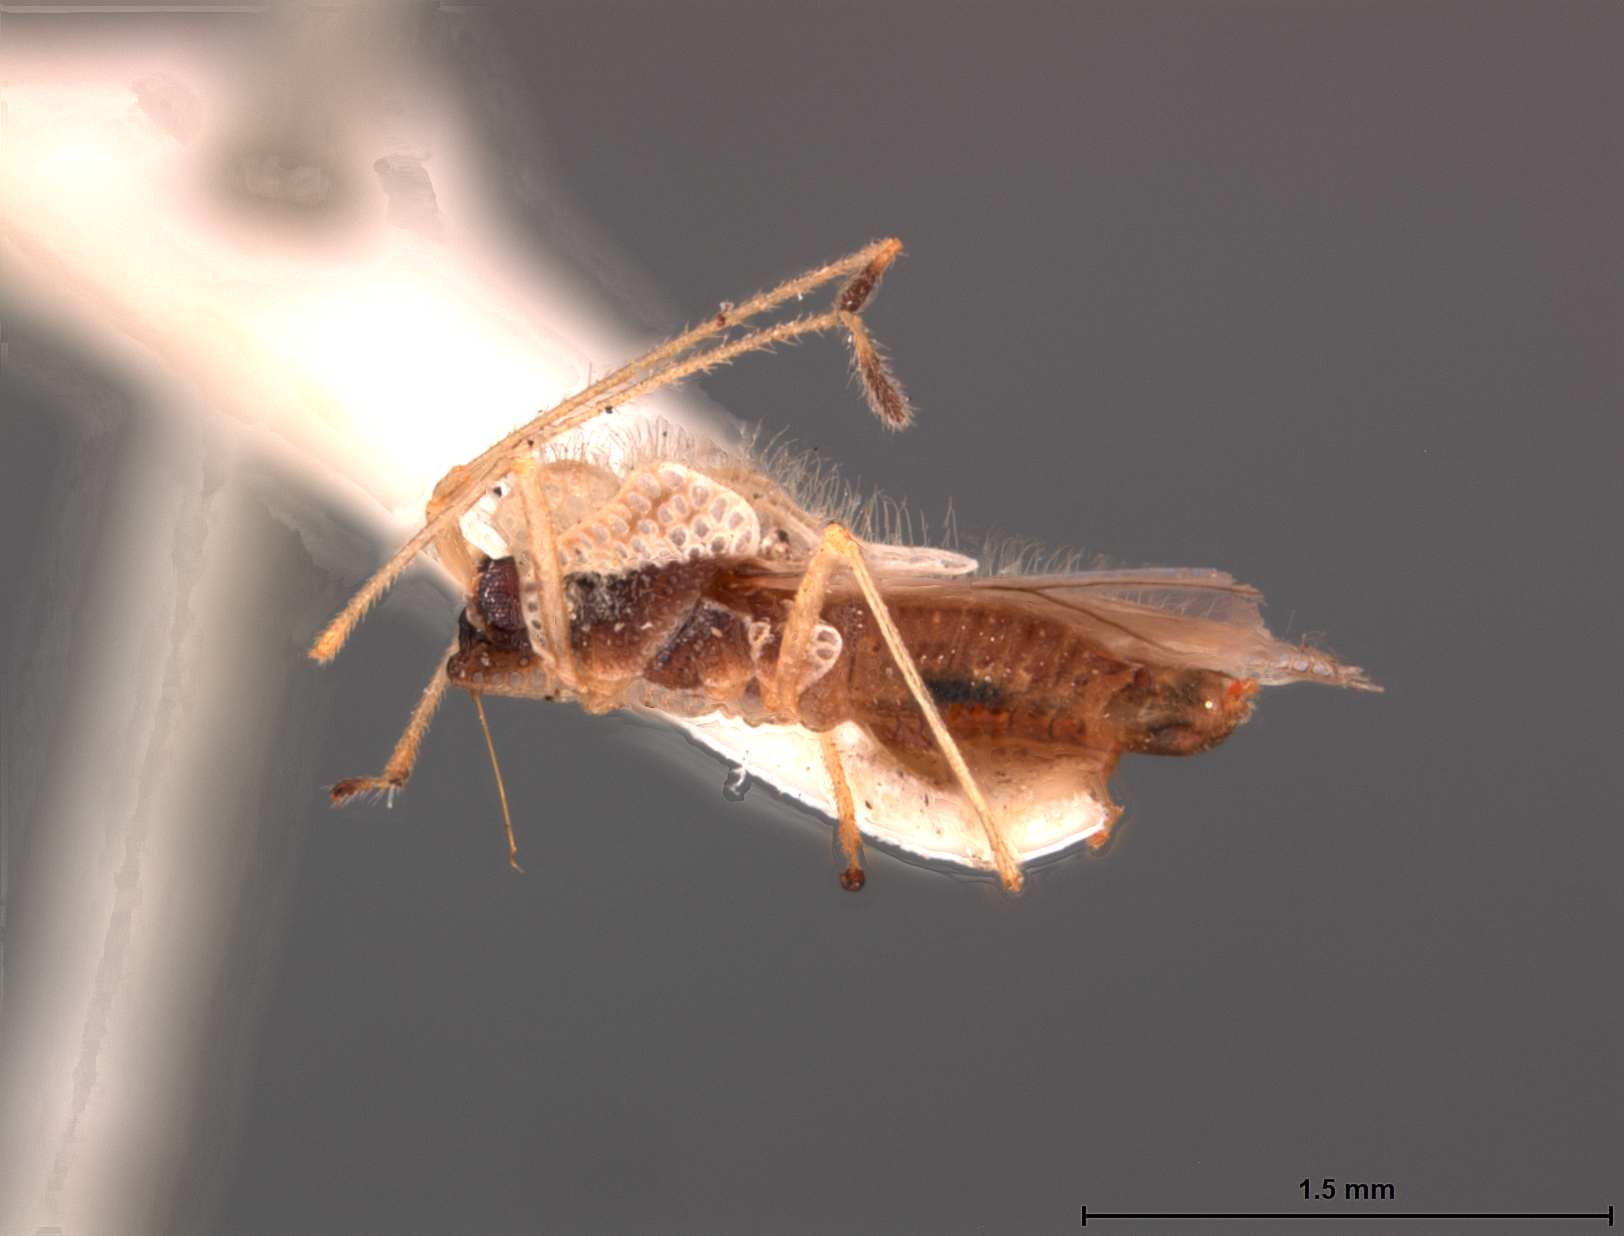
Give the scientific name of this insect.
Gargaphia angulata
